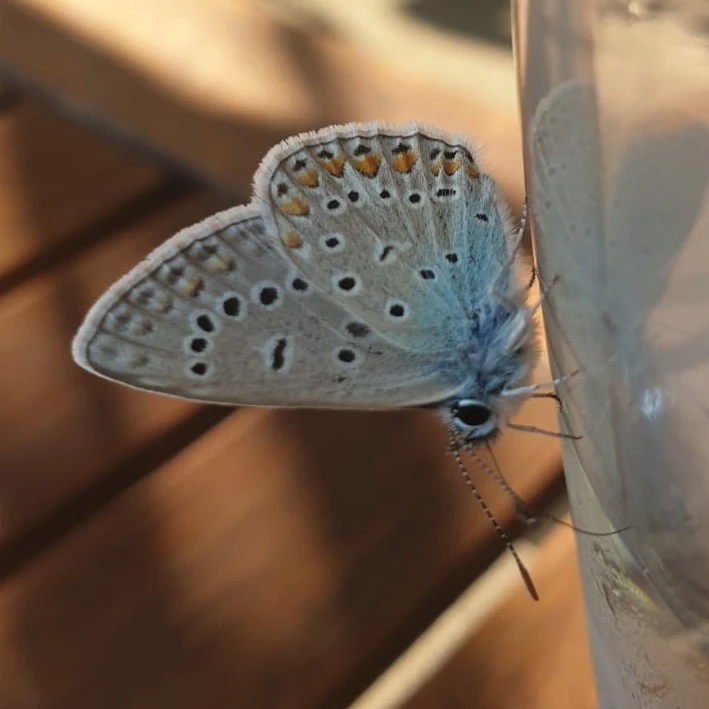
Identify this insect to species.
Polyommatus icarus
